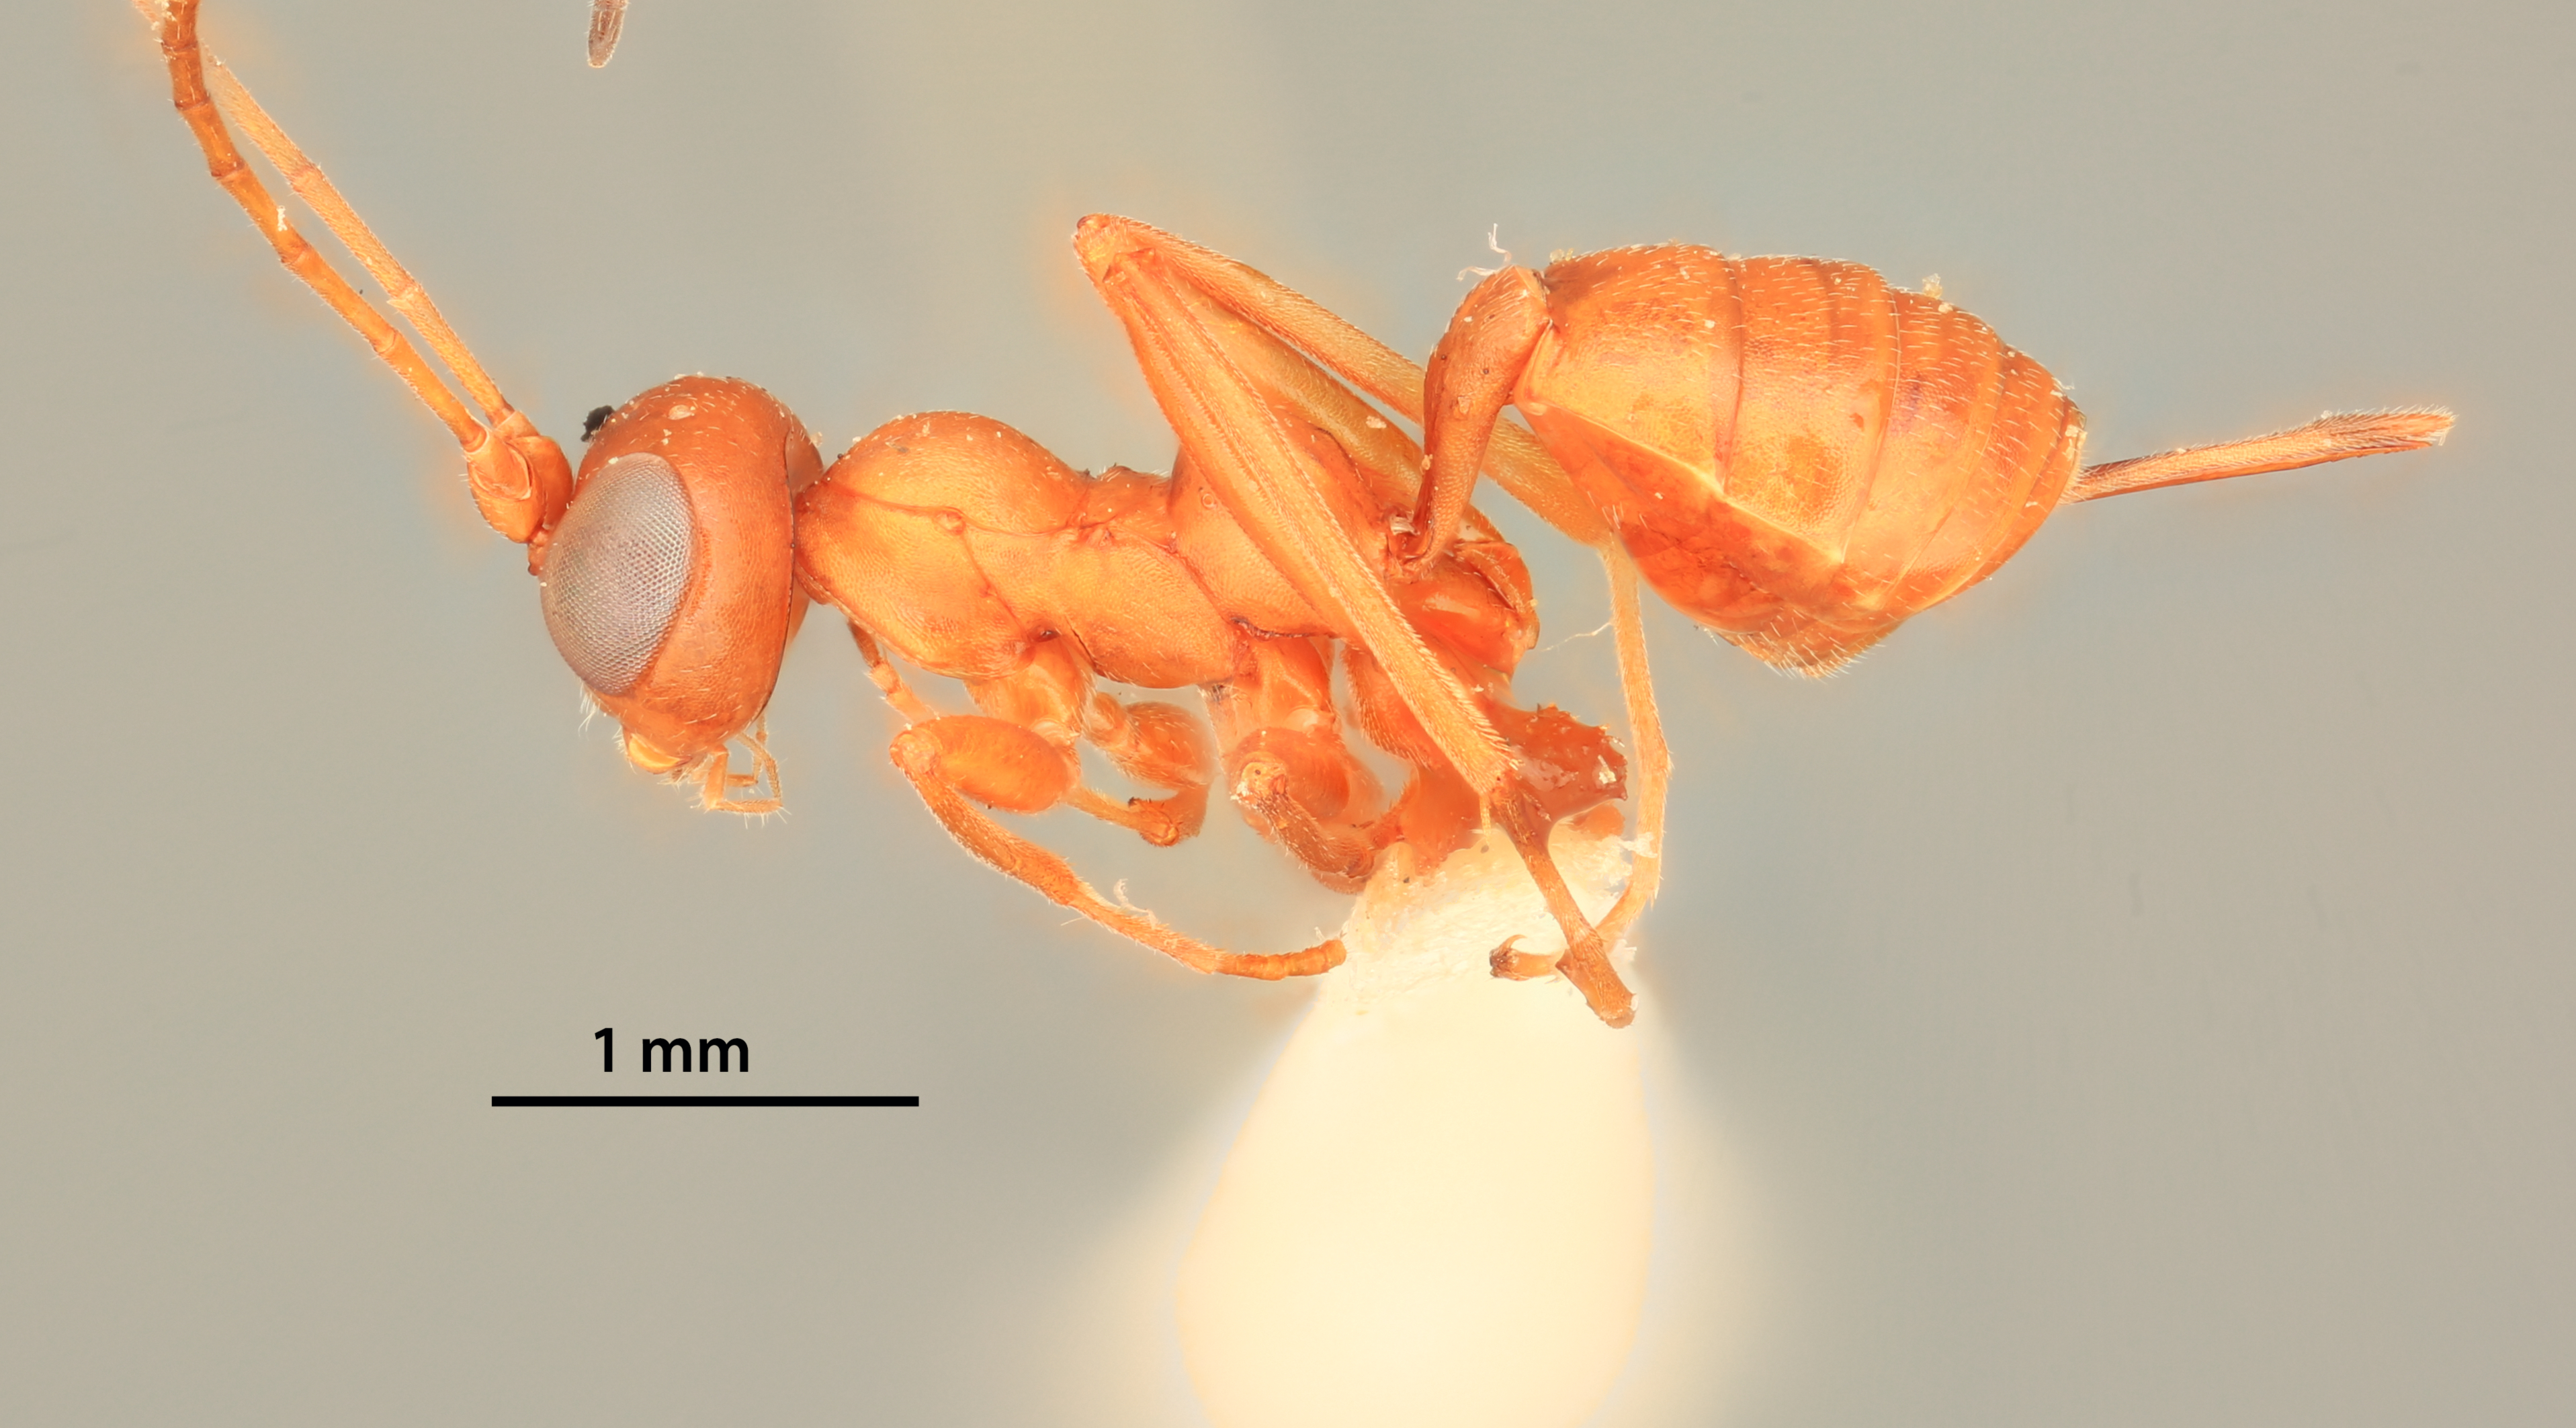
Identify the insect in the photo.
Myrmecomorphus perniciosa
